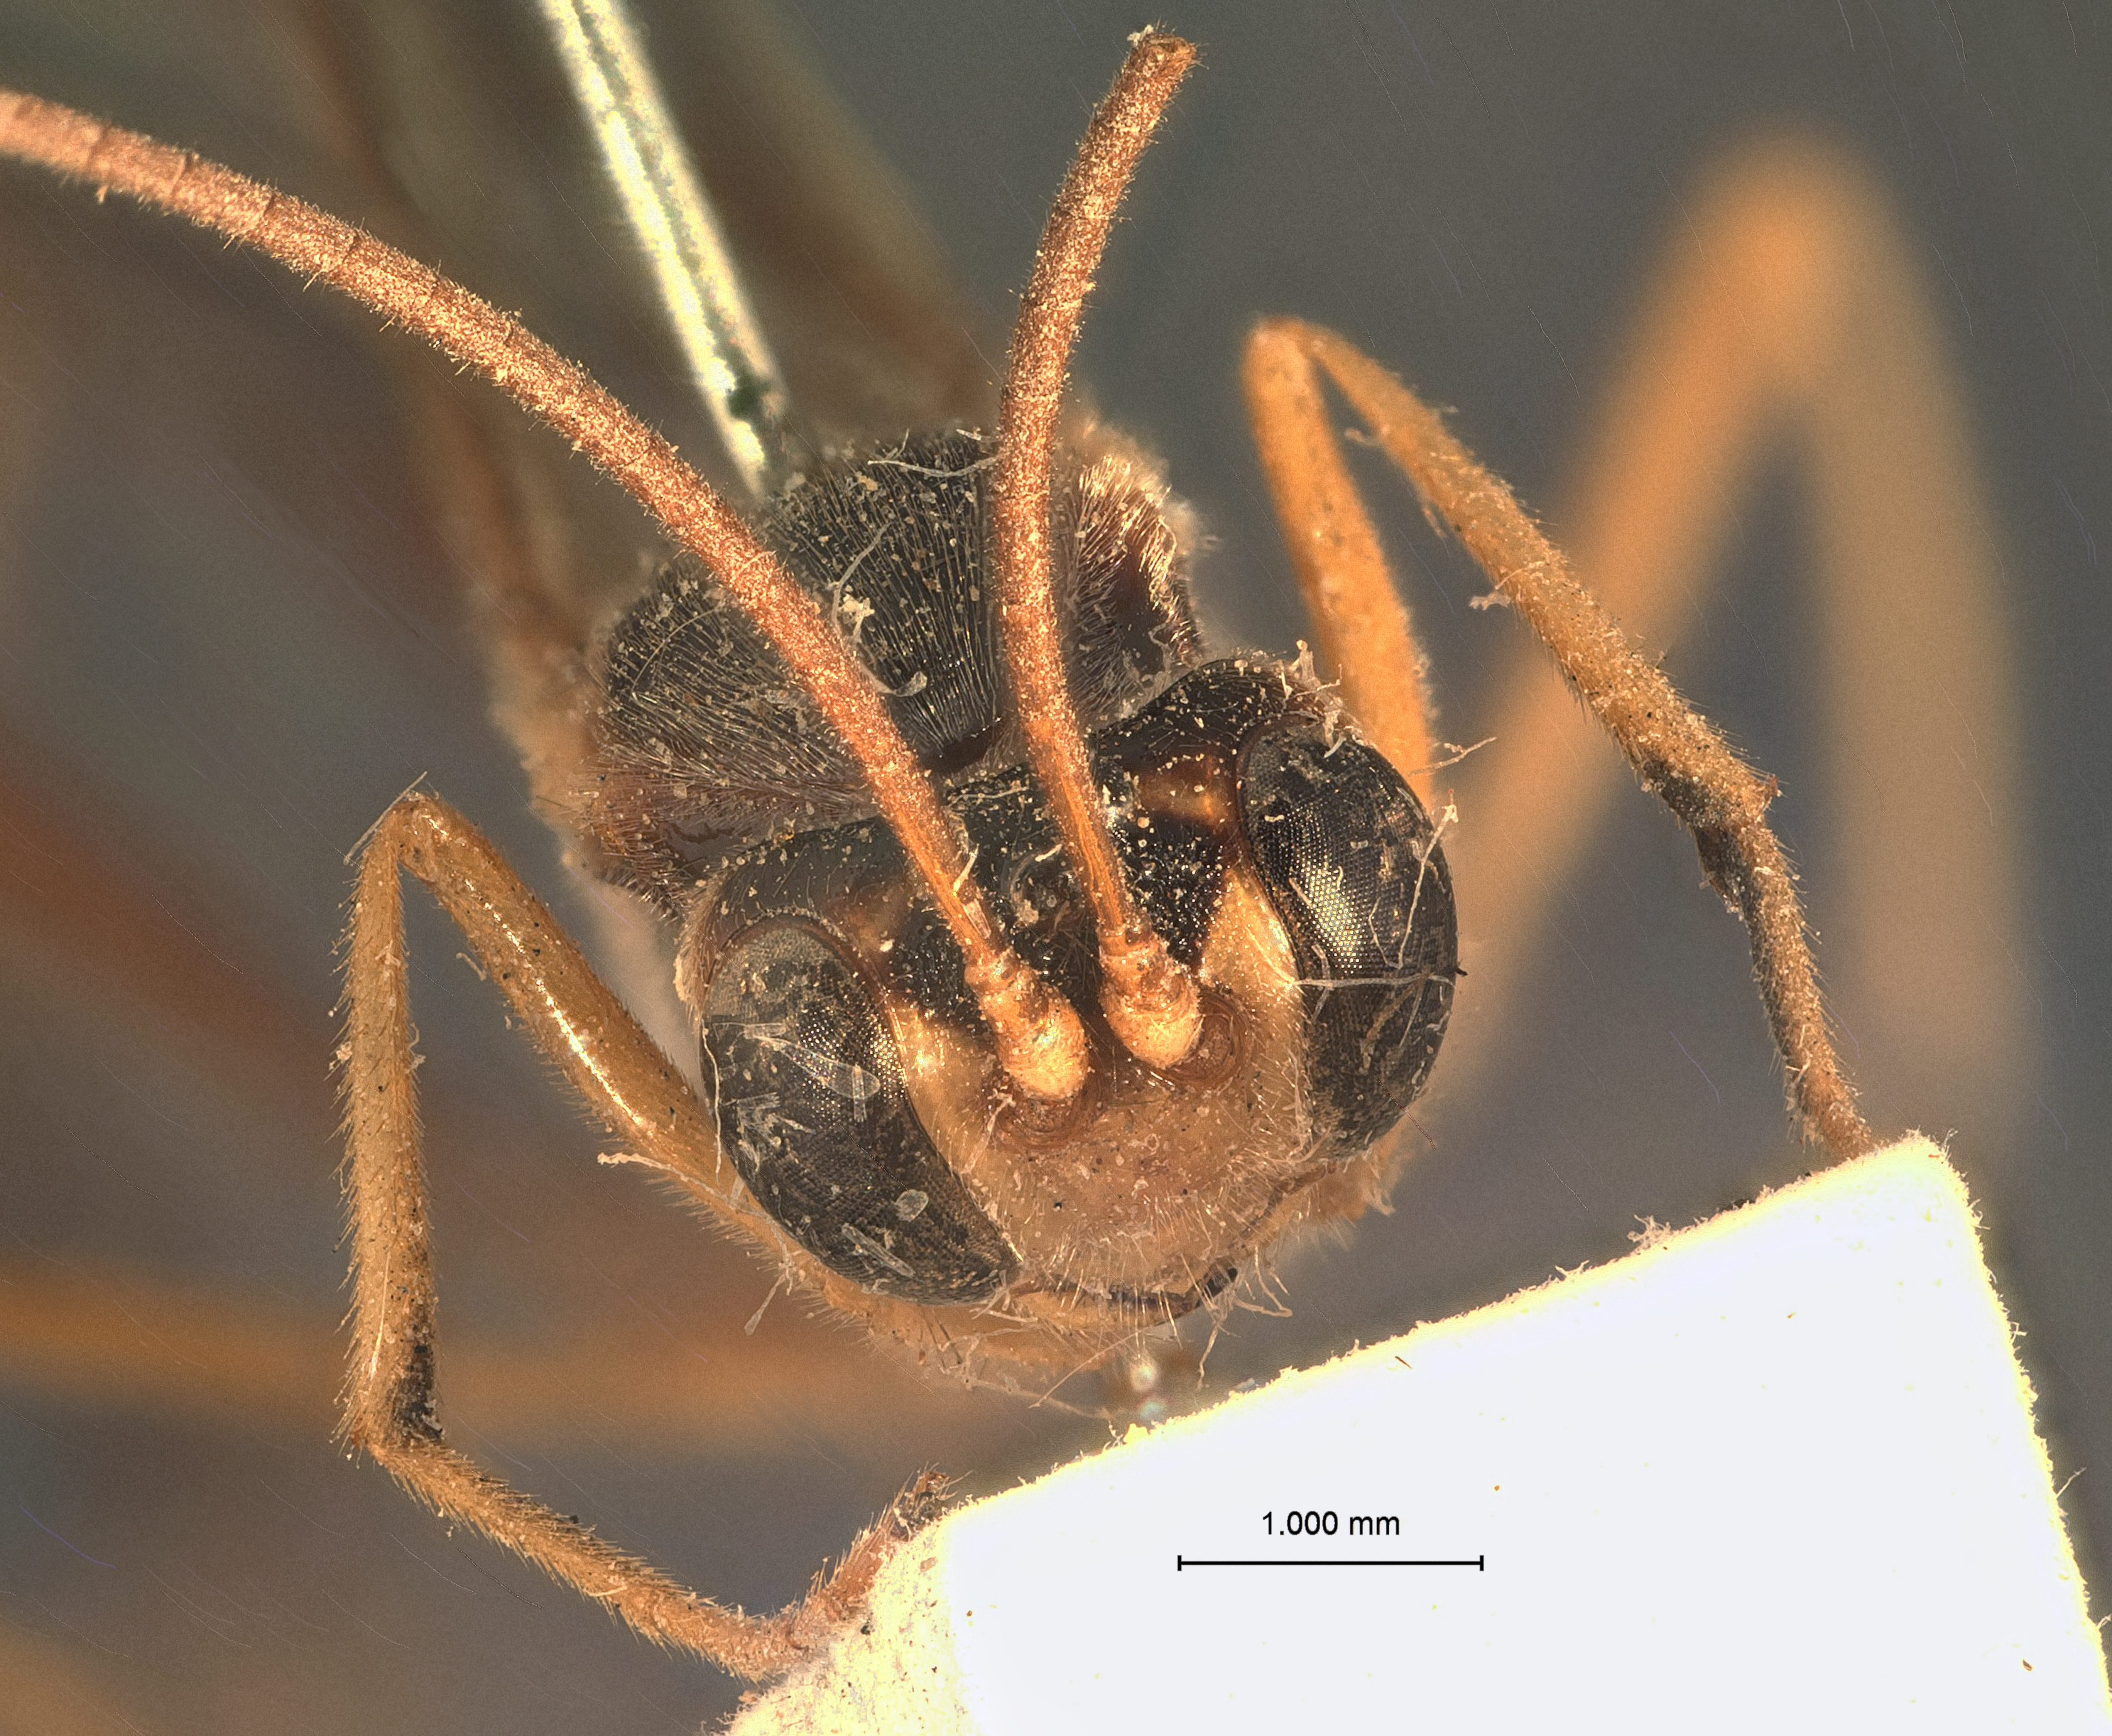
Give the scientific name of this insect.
Aphanistes eupterotes
